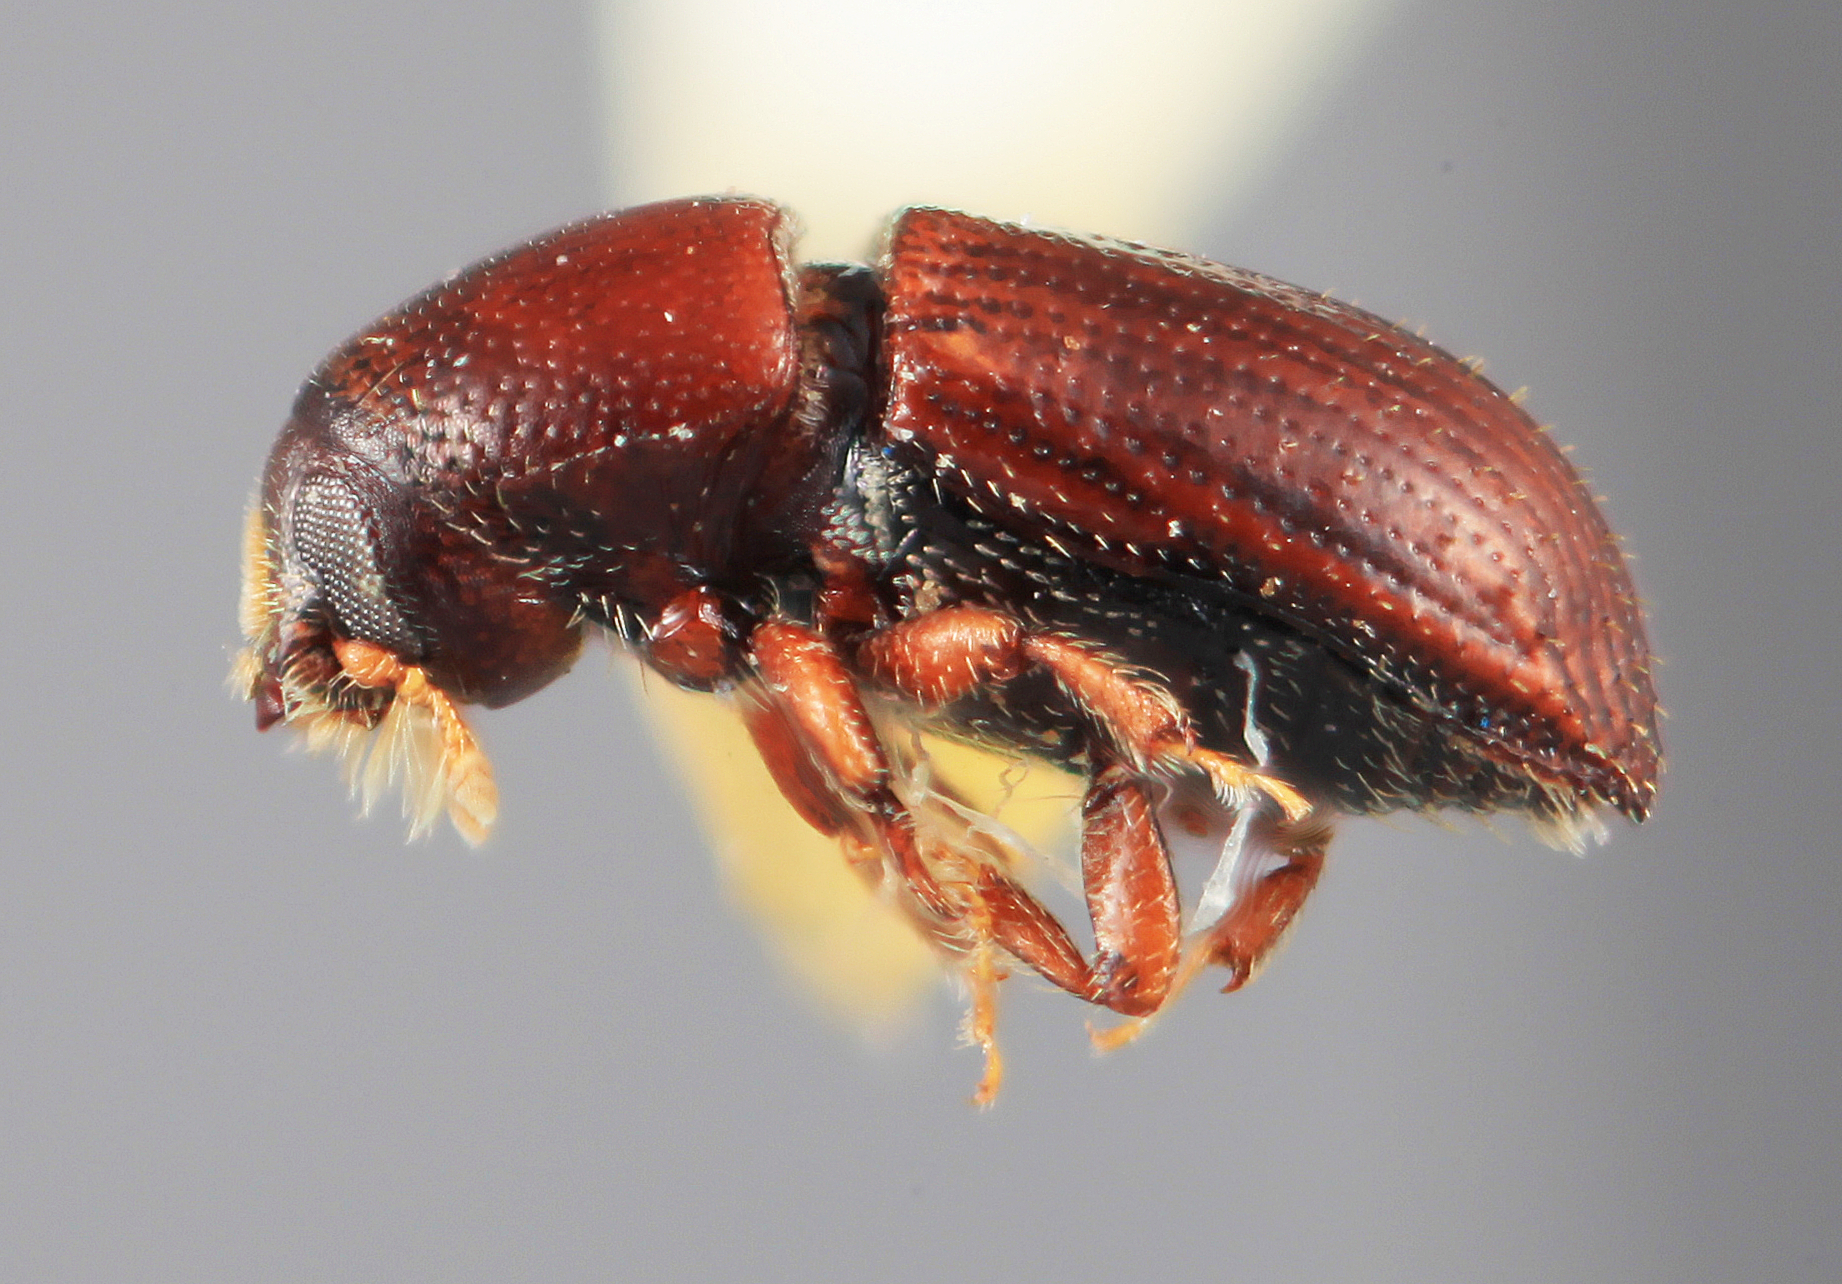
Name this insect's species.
Cnemonyx liratus (also Loganius liratus)
